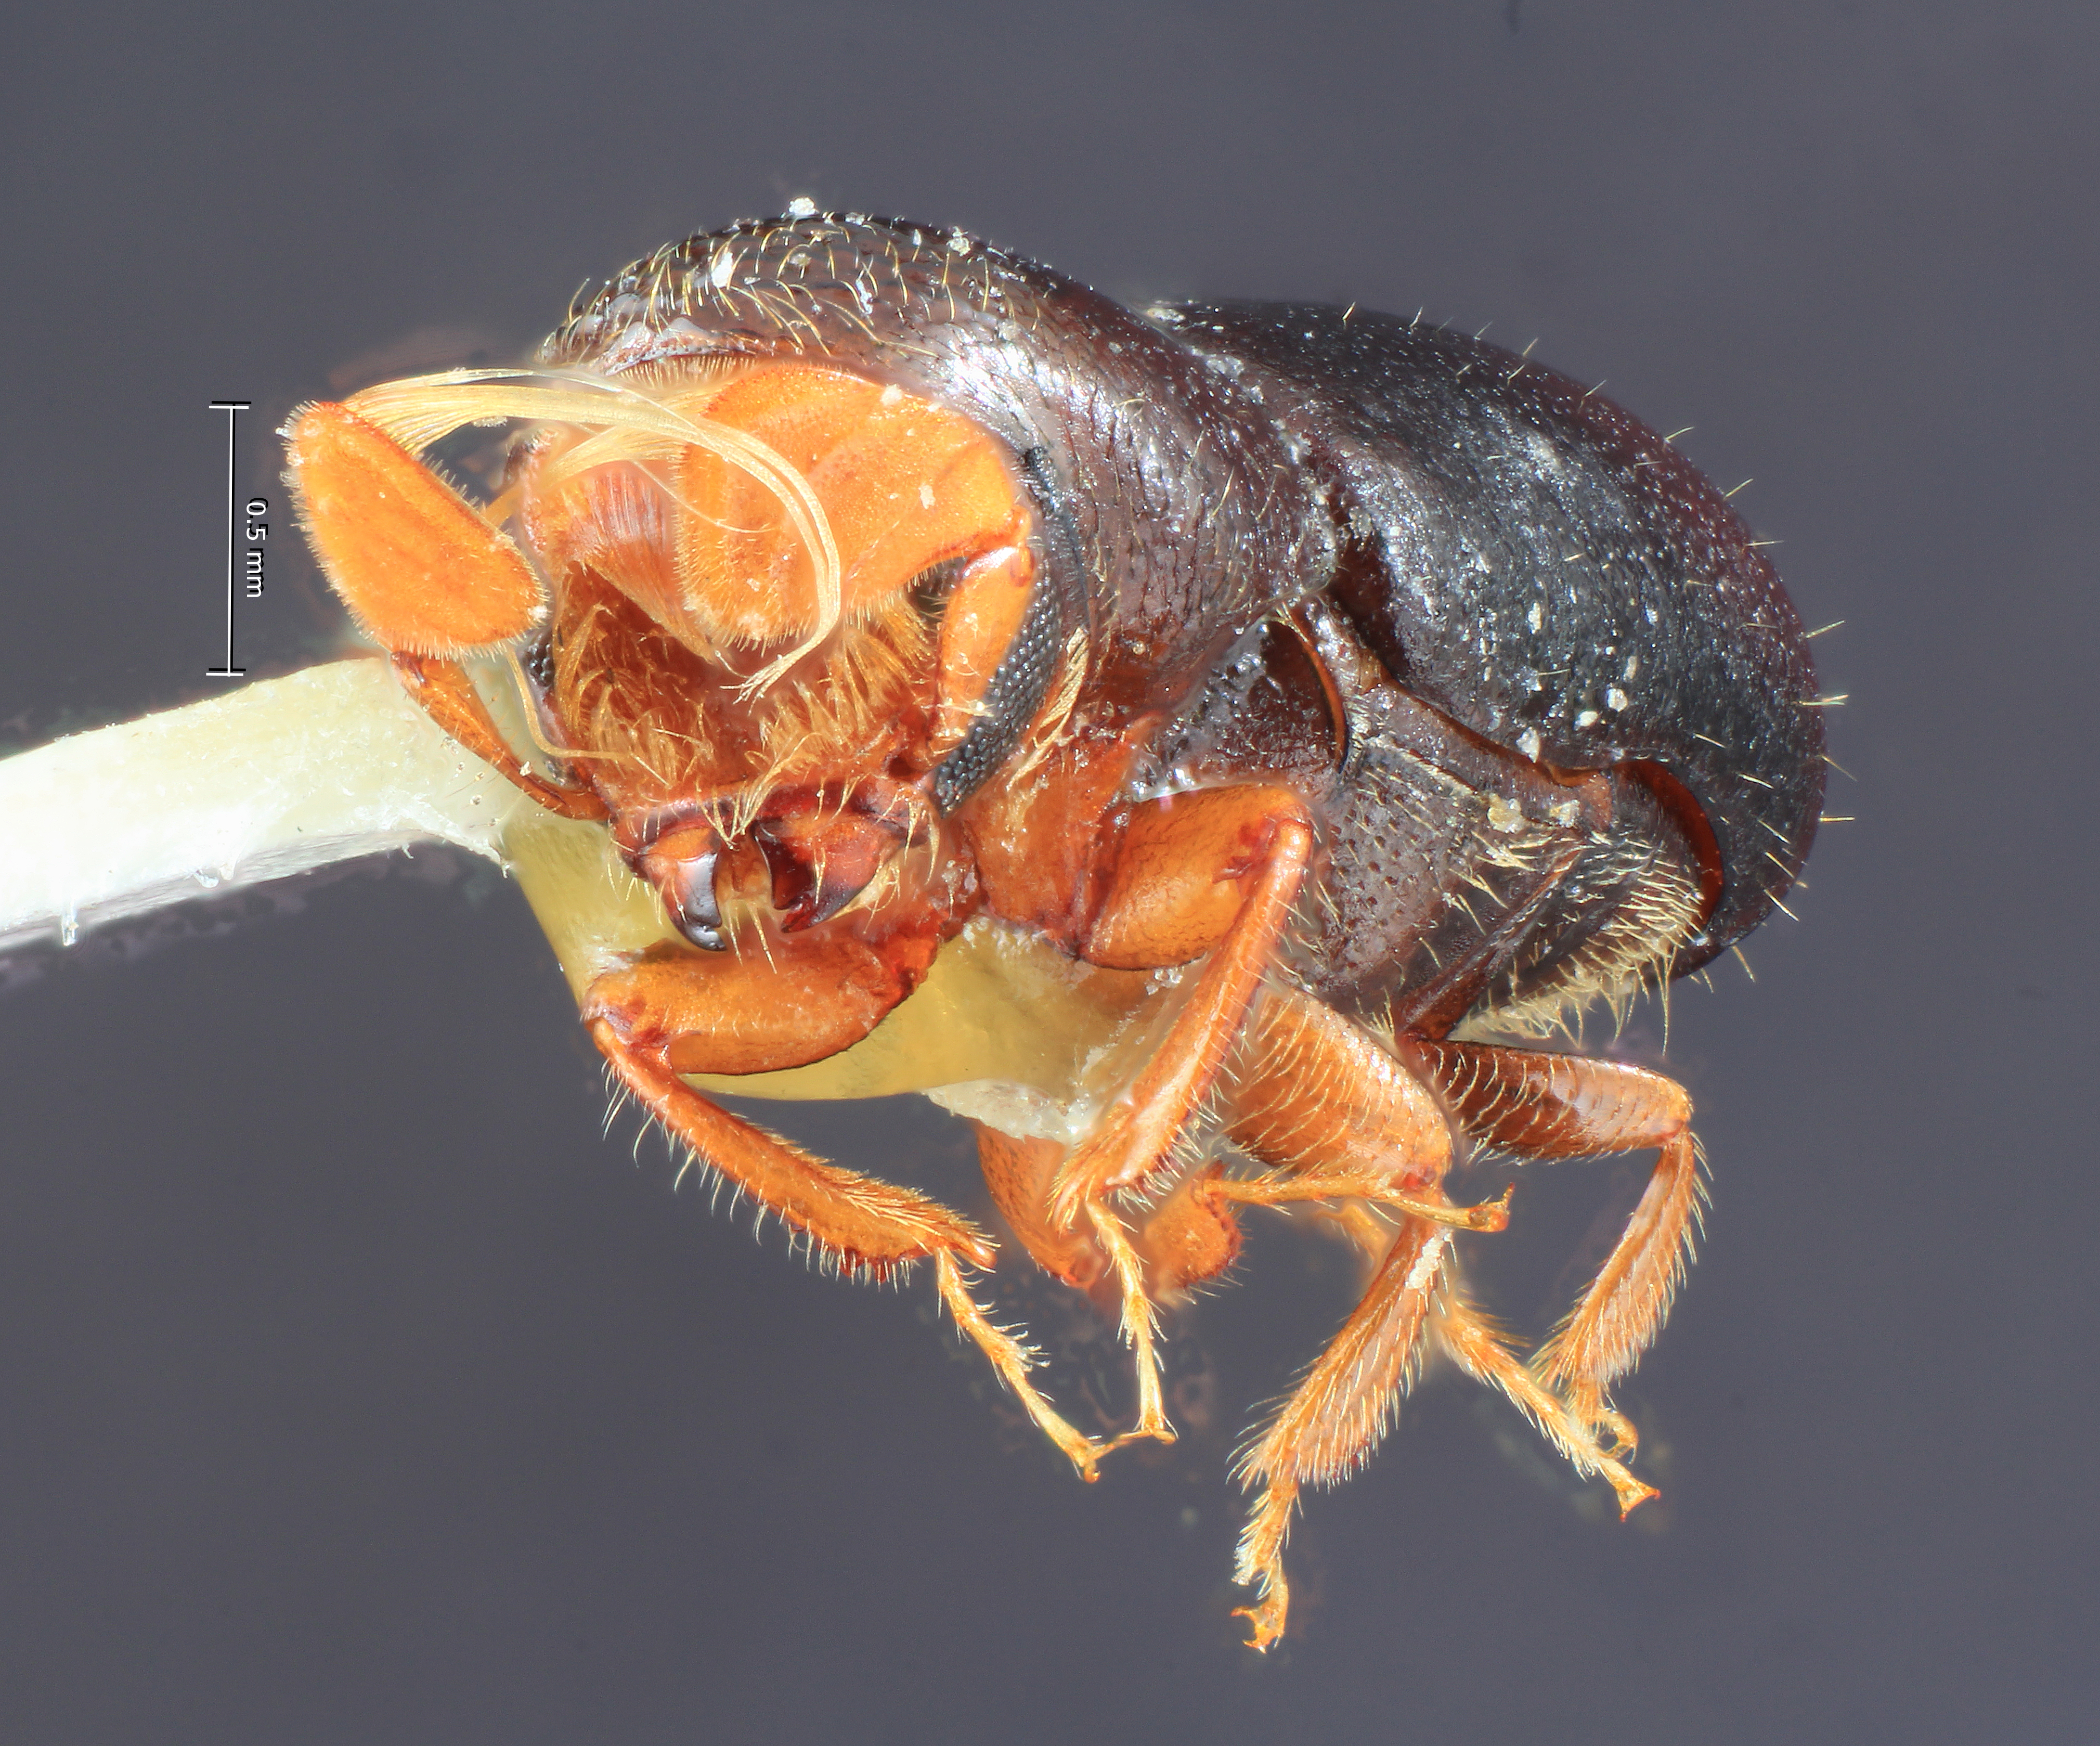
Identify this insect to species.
Corthylus abbreviatus
